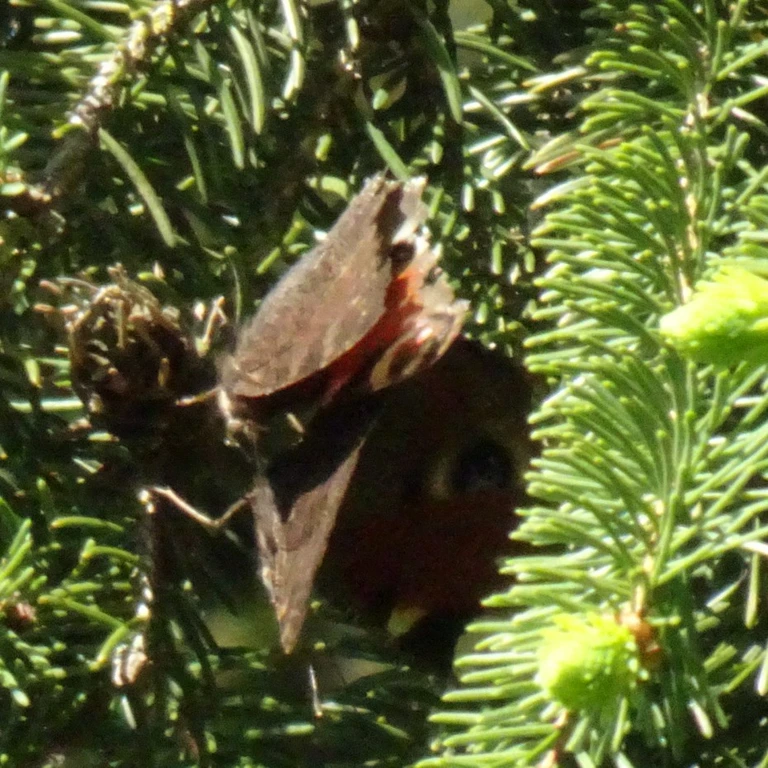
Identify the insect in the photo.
Aglais io
